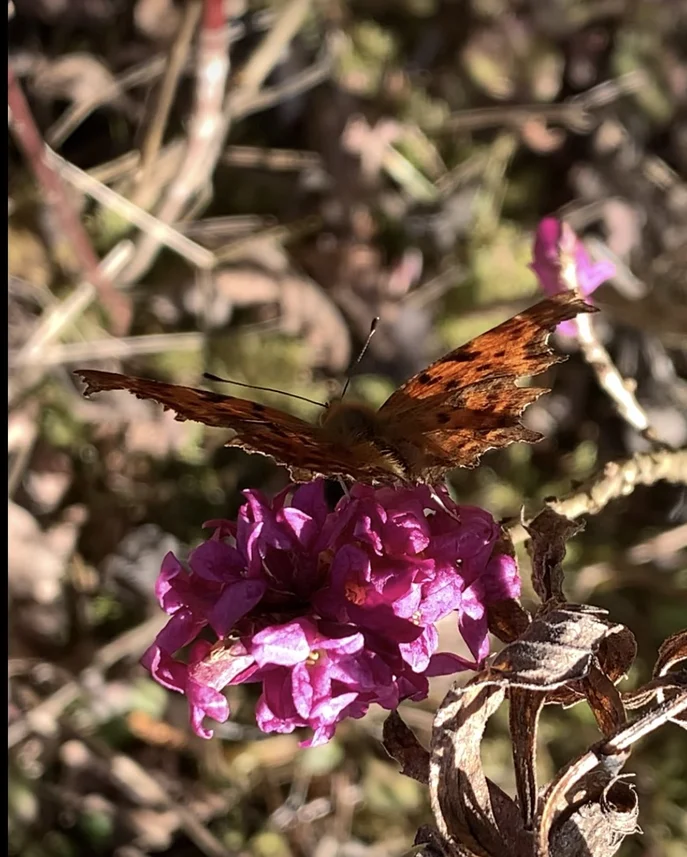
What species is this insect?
Polygonia c-album
